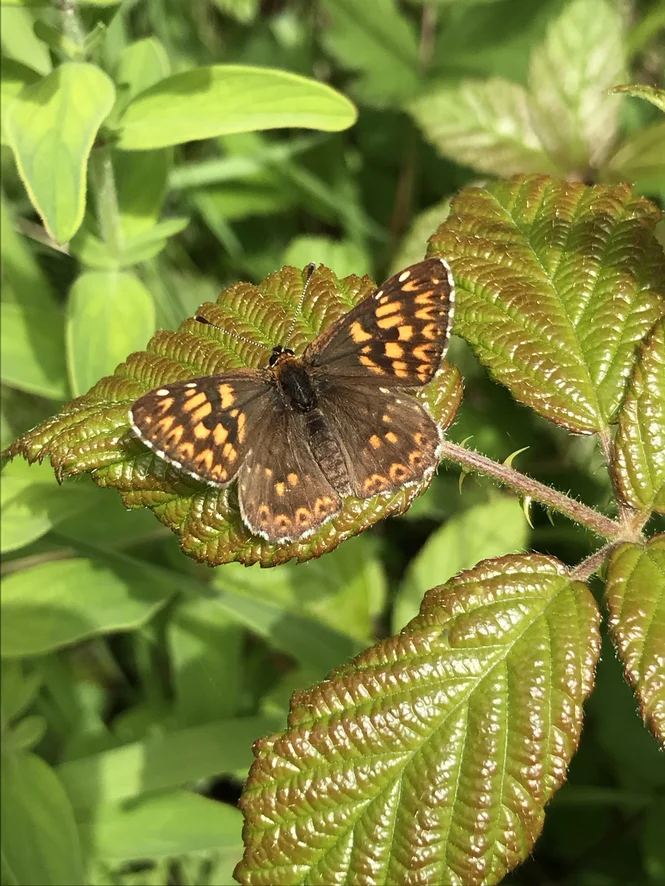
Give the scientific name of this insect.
Hamearis lucina
